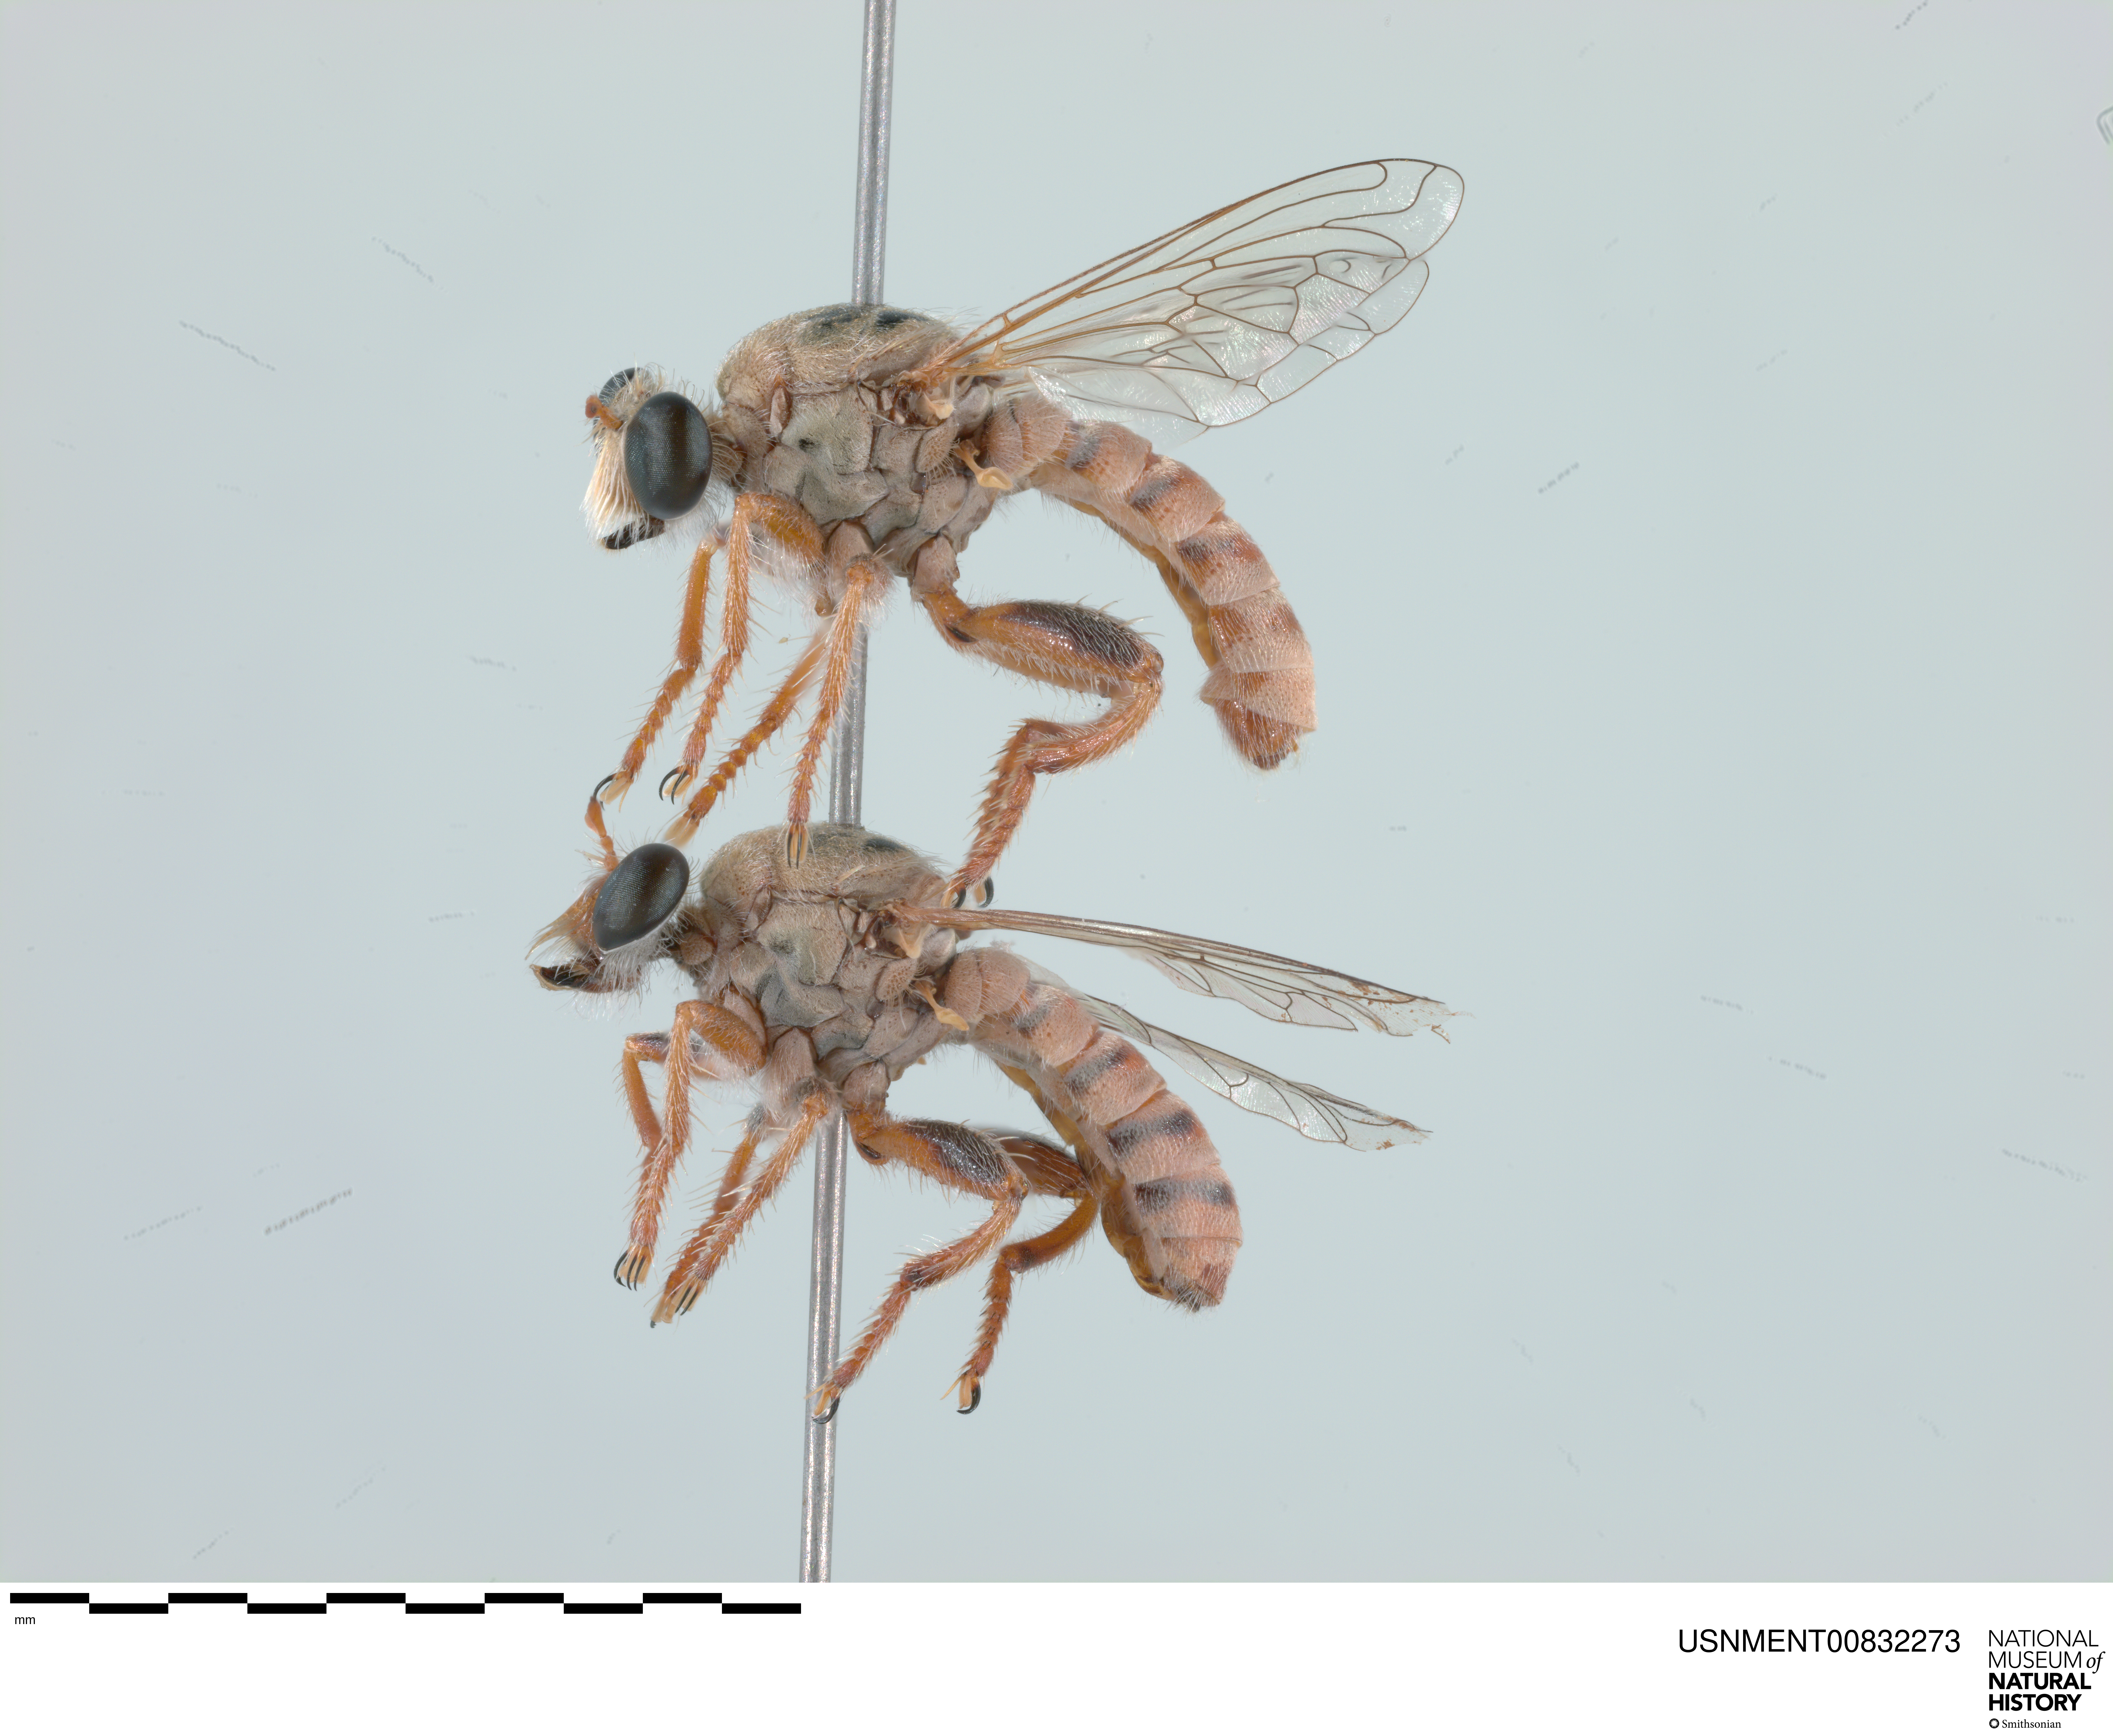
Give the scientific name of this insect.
Trichardis picta
